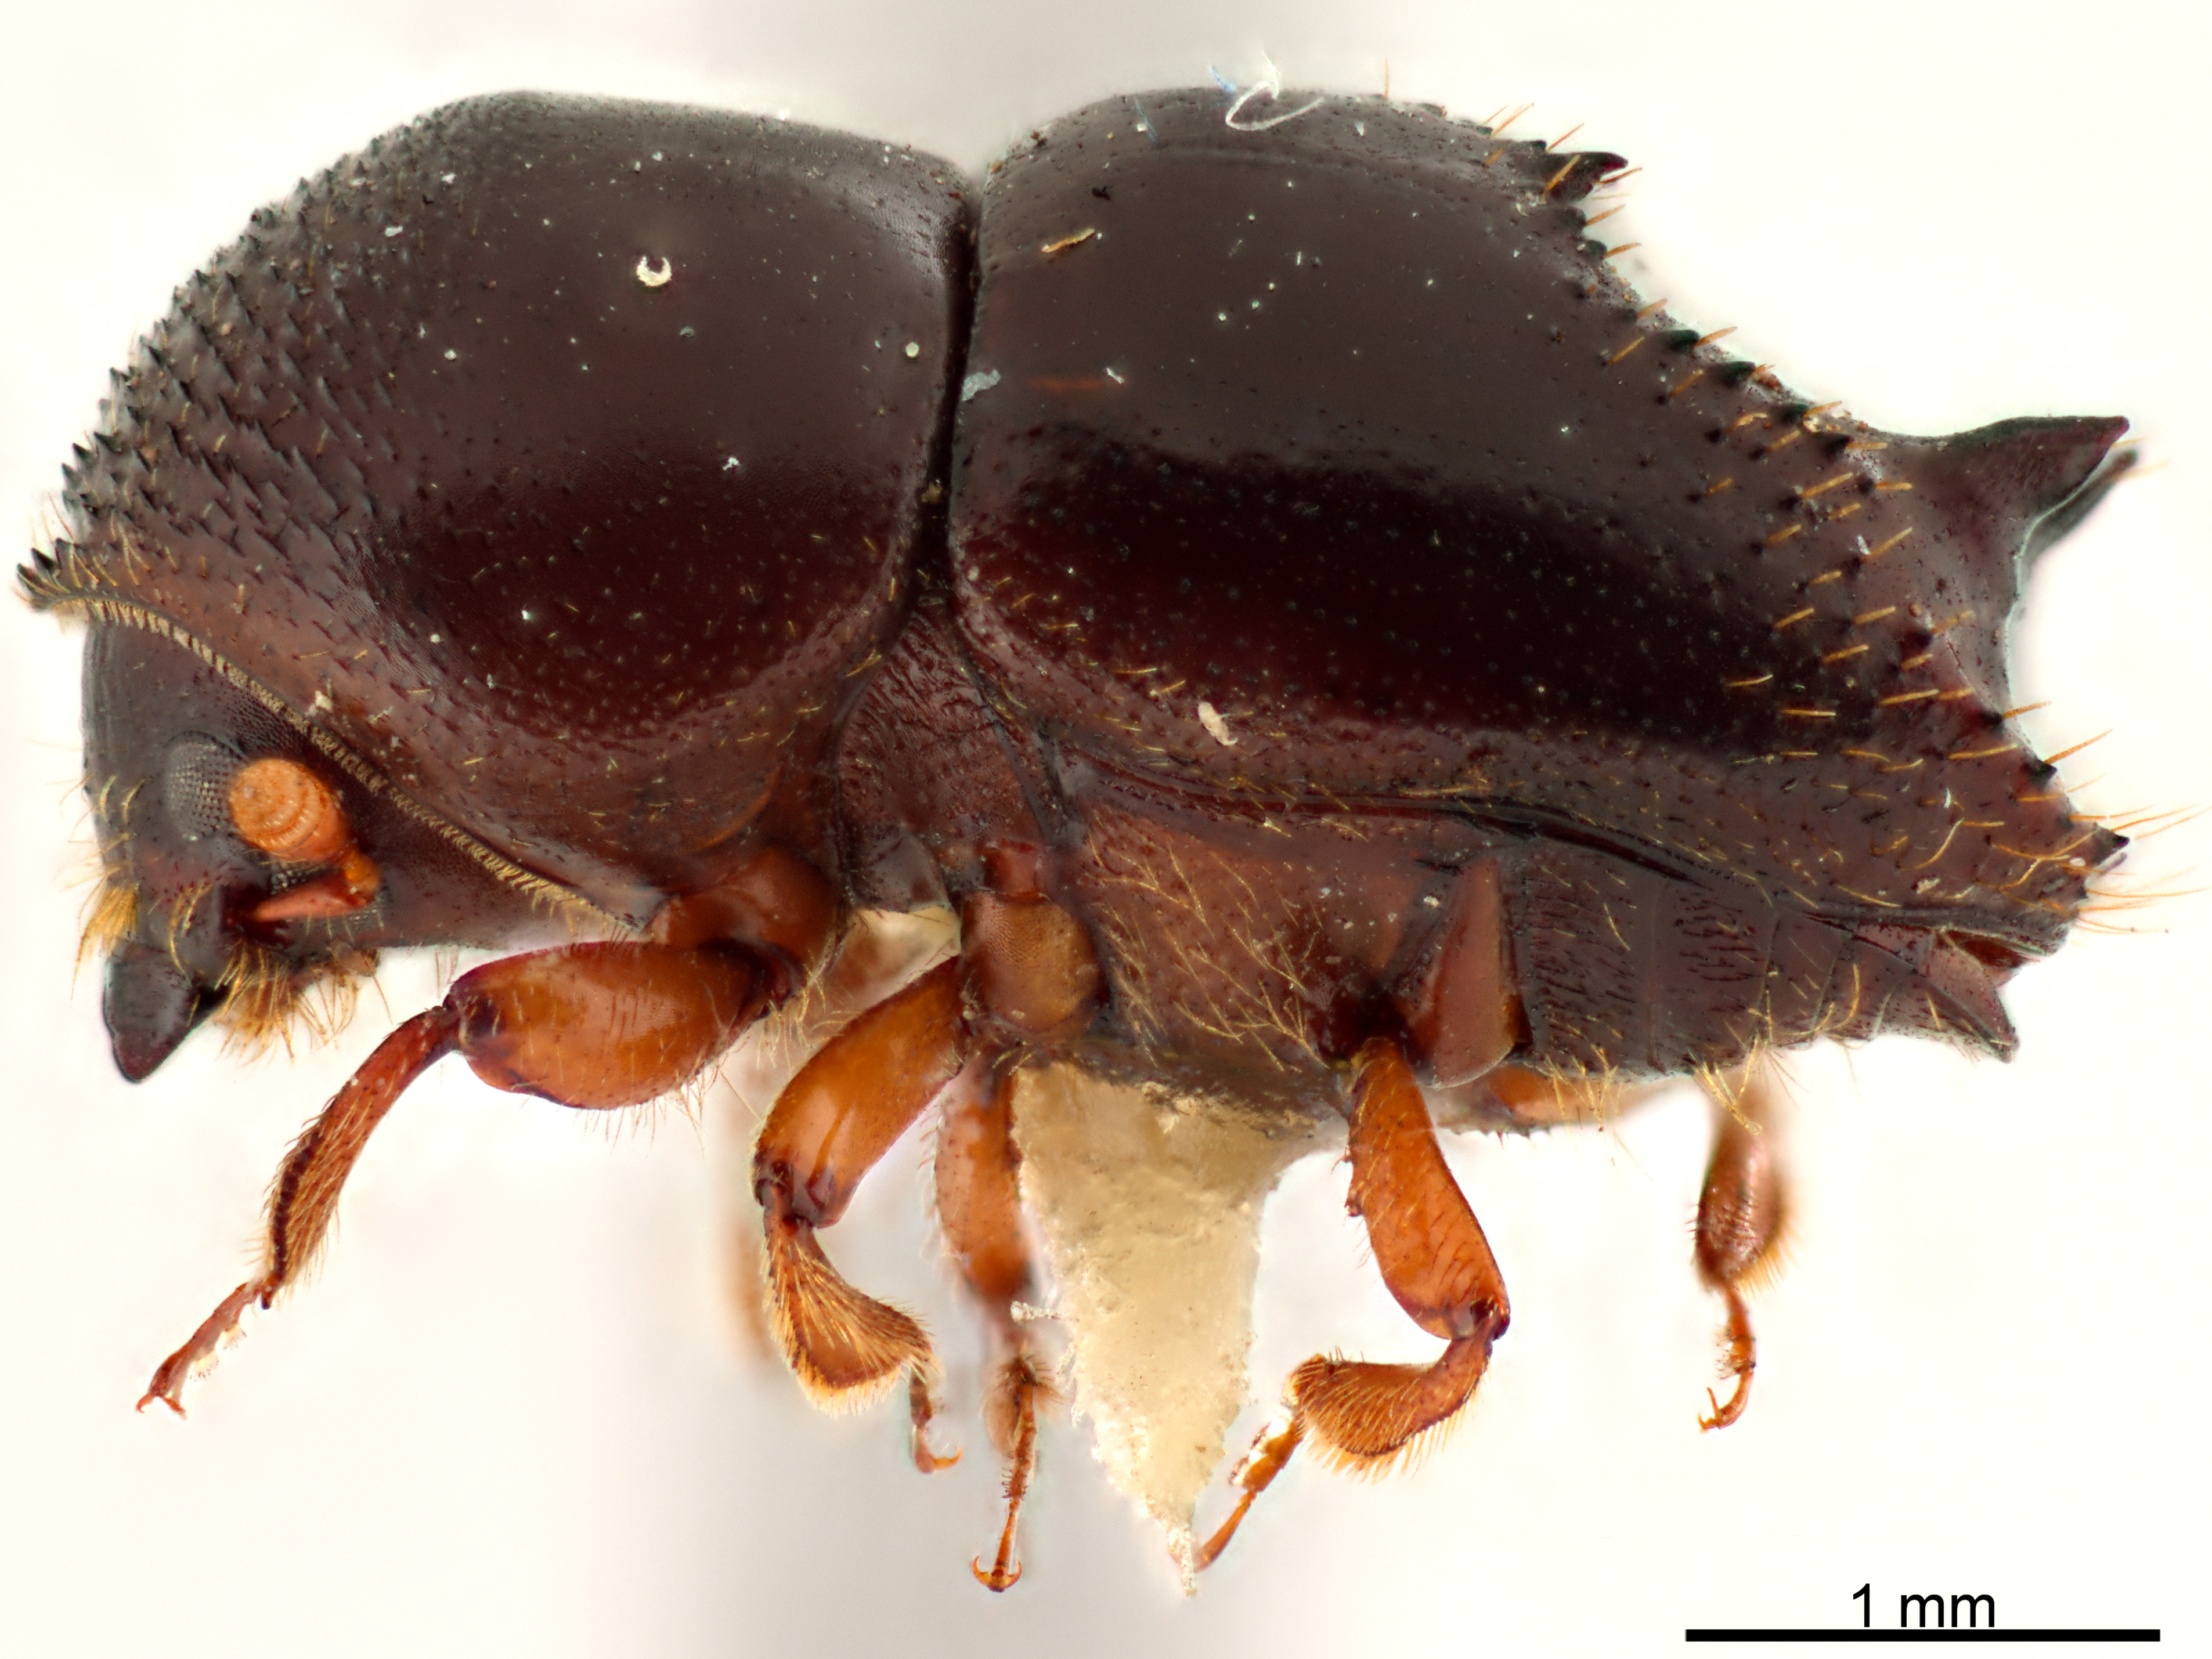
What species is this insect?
Taurodemus bicornutus
